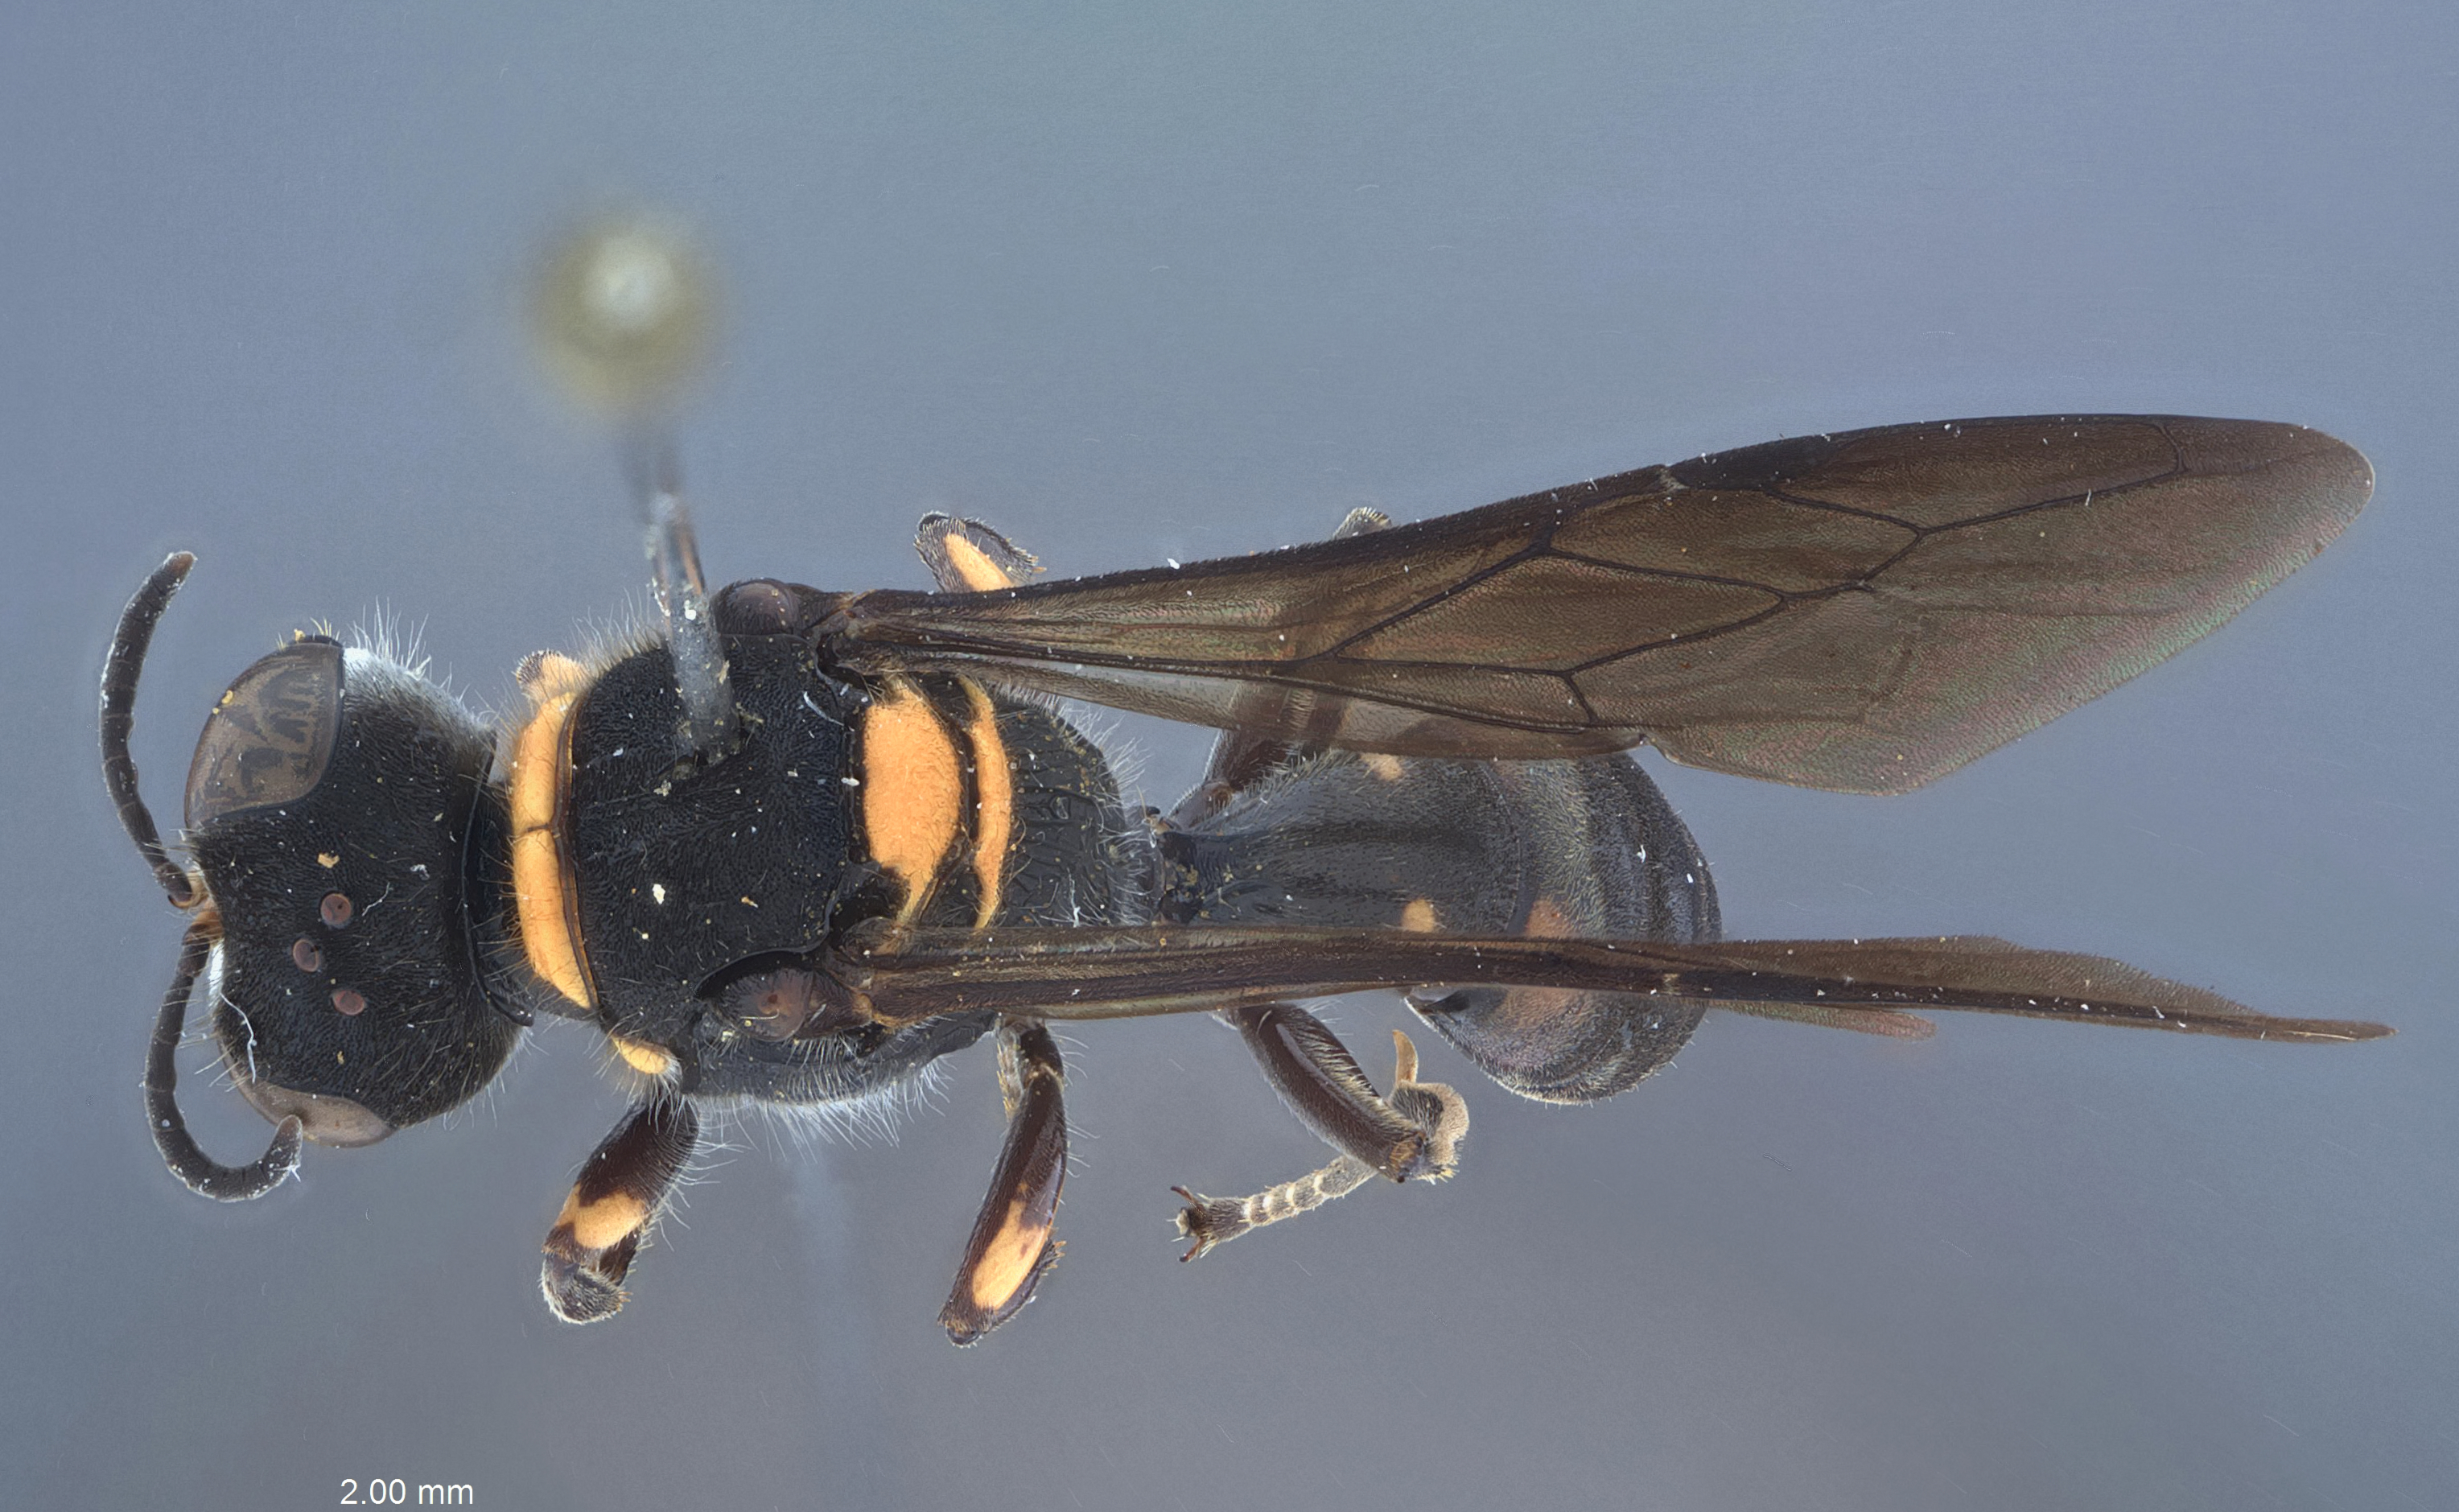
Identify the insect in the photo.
Ectemnius tsuifenicus
